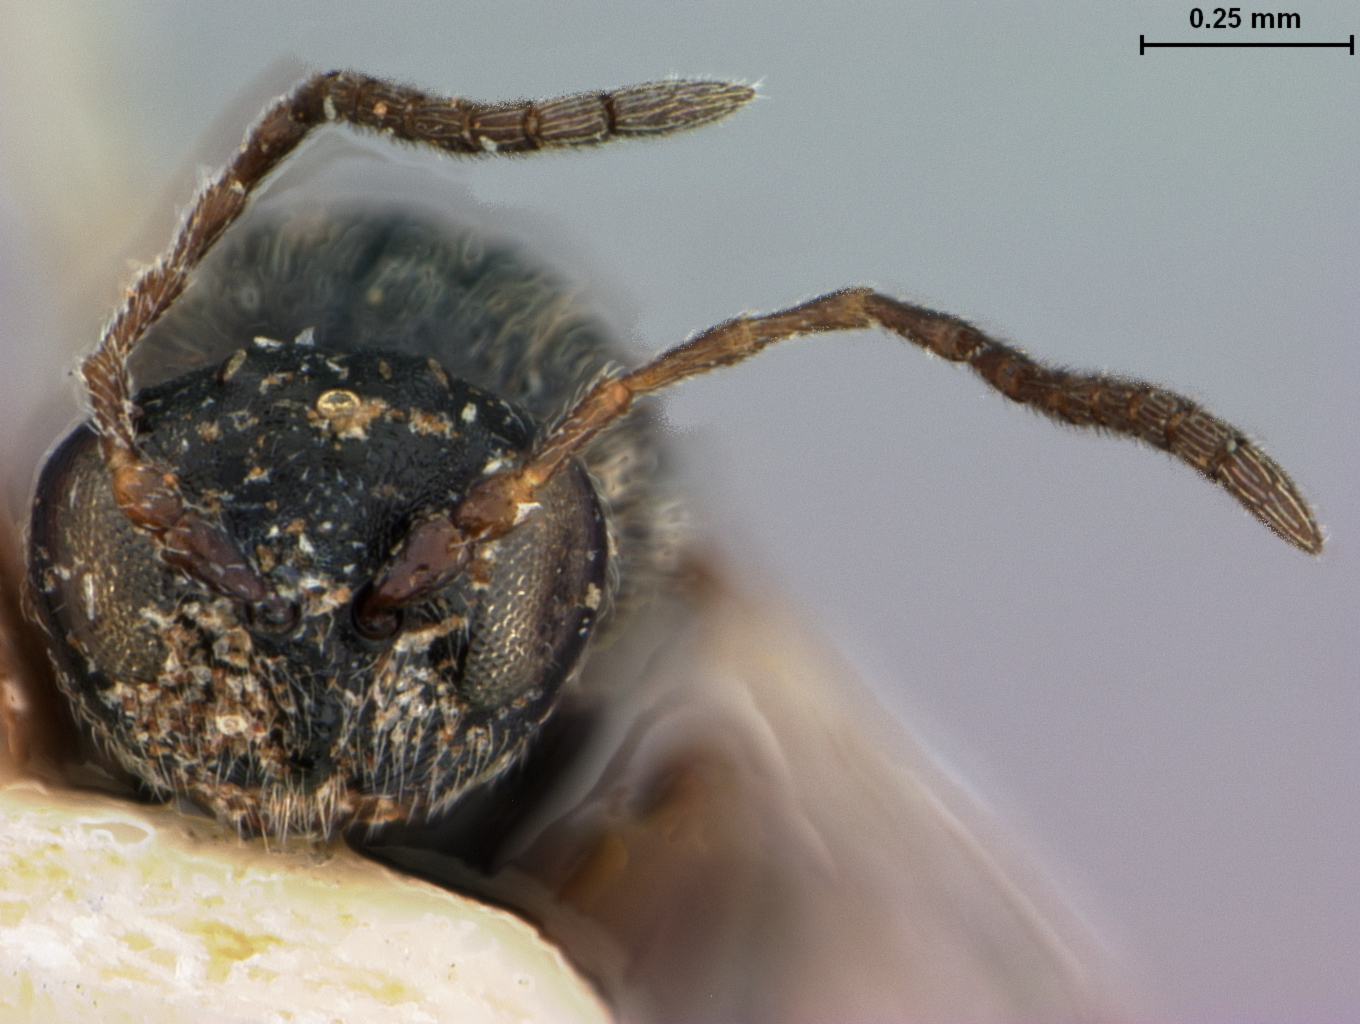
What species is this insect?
Andricus coortus
